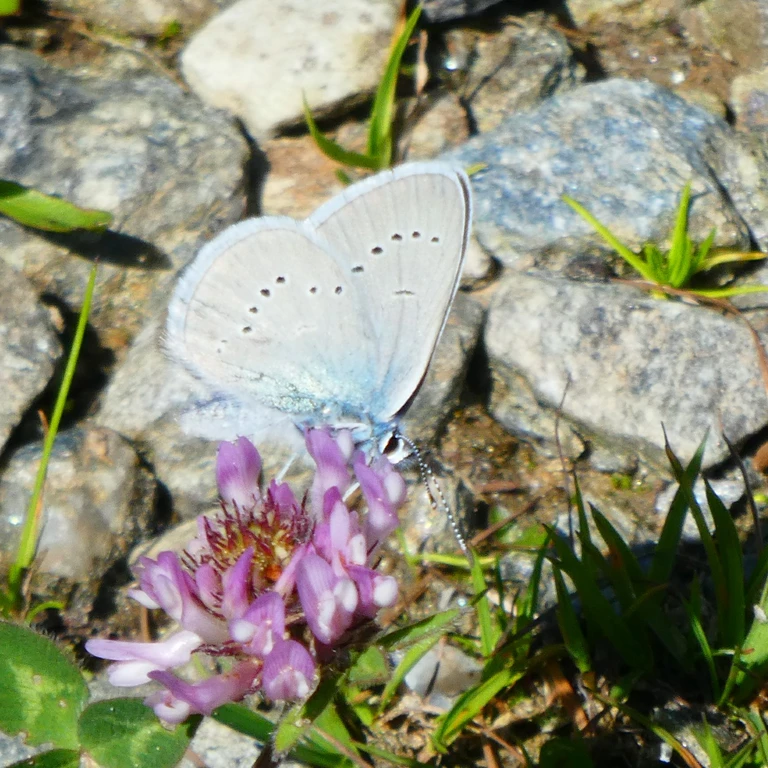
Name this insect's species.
Cyaniris semiargus
